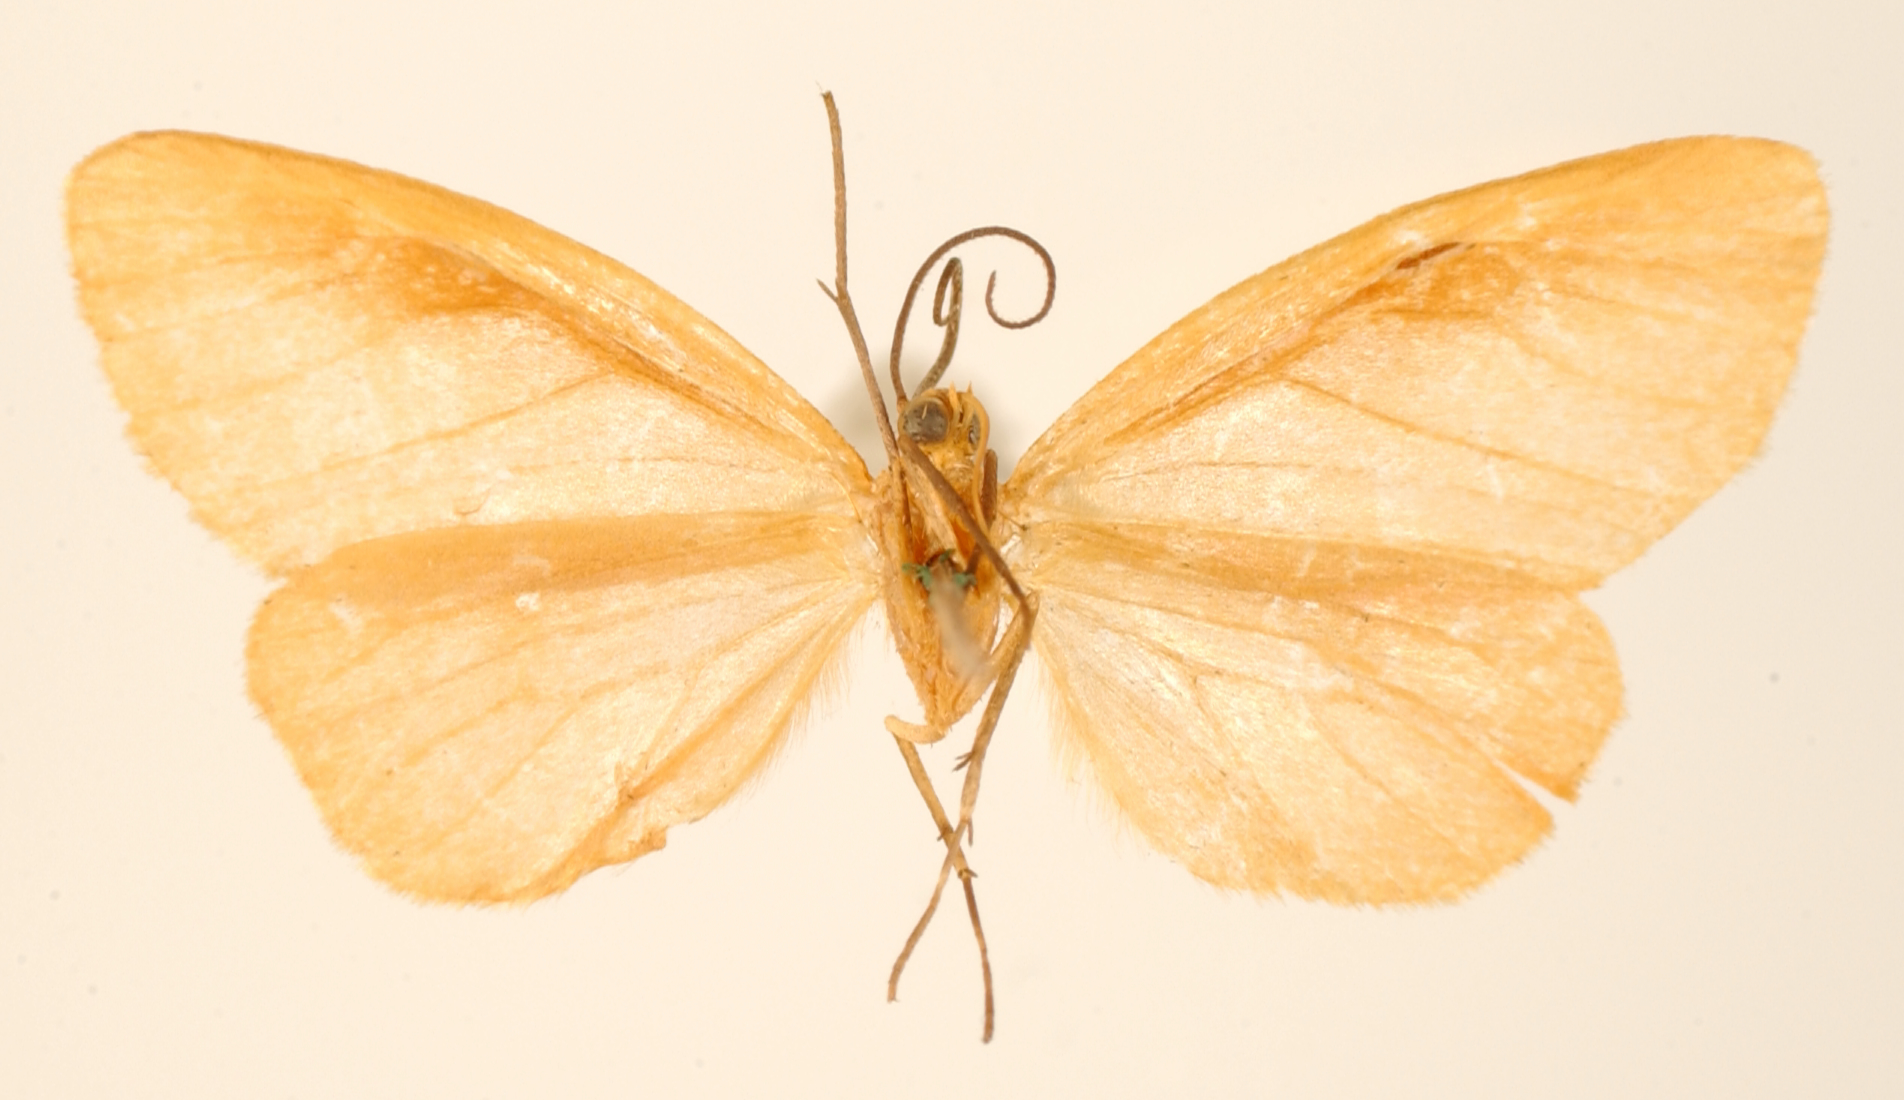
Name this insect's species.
Leptidule sulcifera
